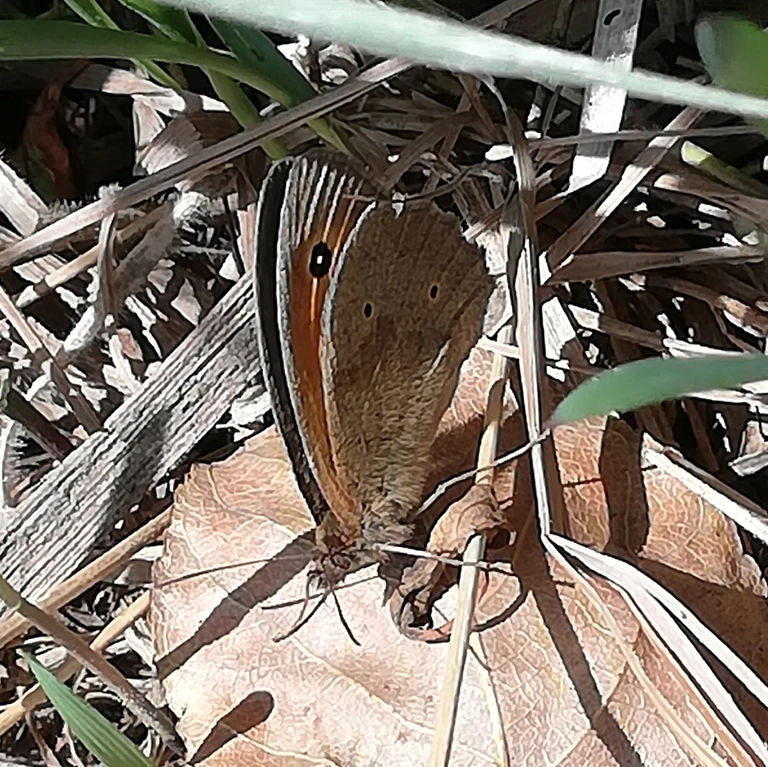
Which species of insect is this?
Maniola jurtina
